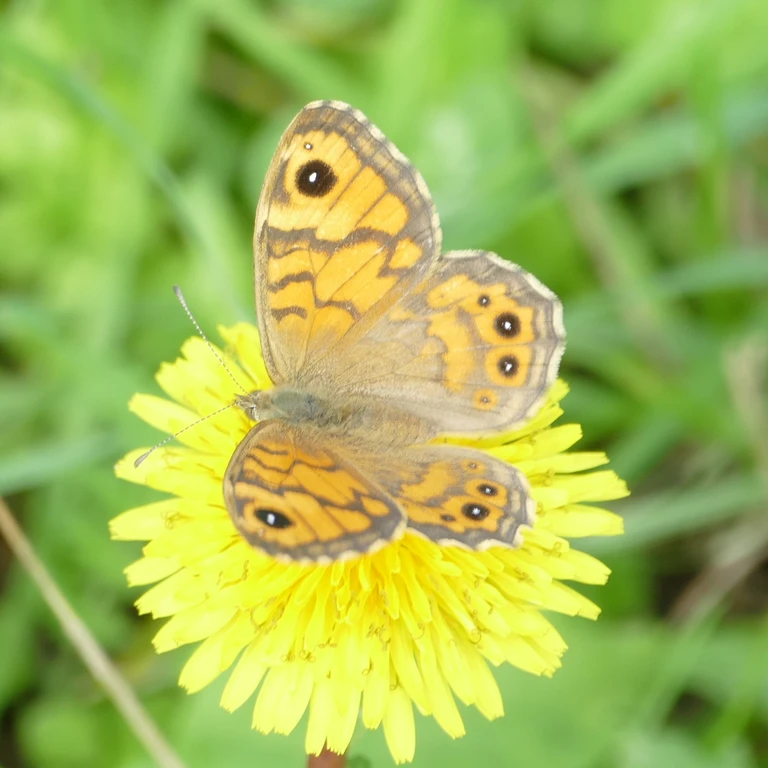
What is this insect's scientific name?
Lasiommata megera (also Pararge megera)
